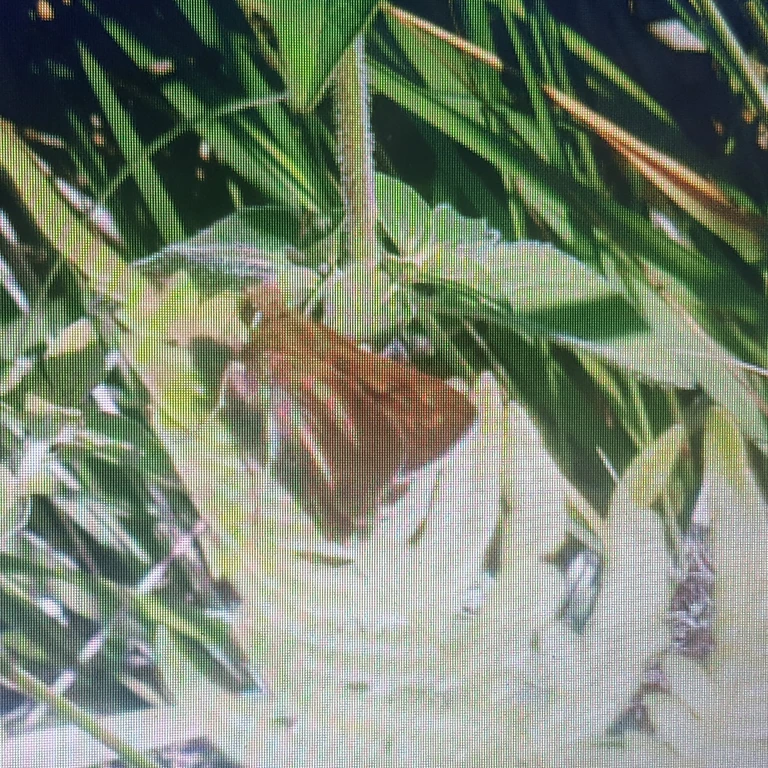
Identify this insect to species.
Ochlodes sylvanus (also Ochlodes venata)
